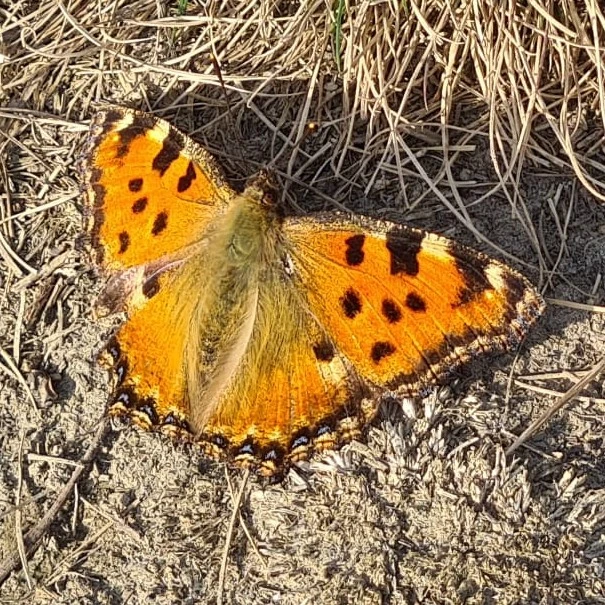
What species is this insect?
Nymphalis polychloros
